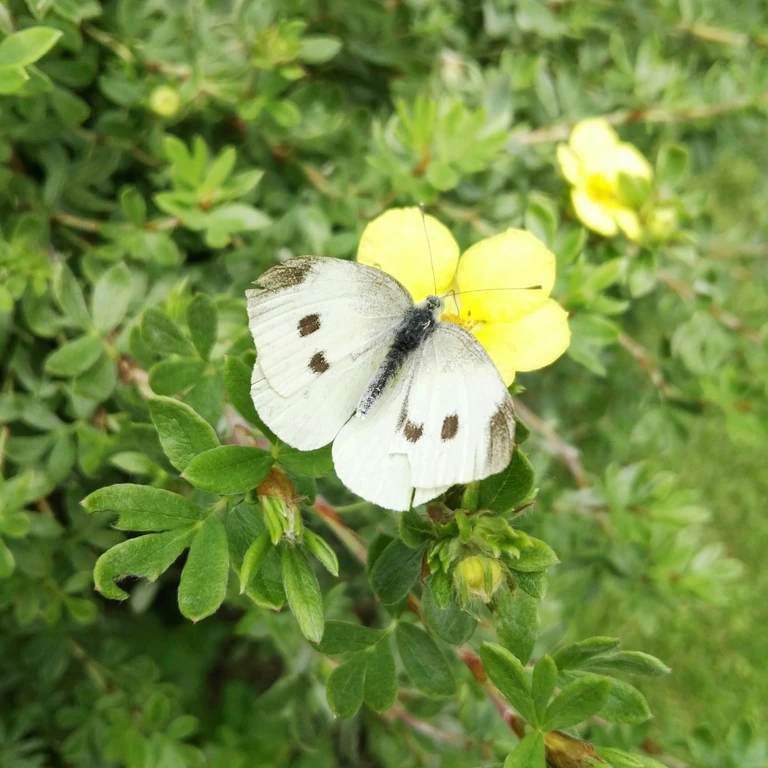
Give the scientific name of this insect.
Pieris rapae
